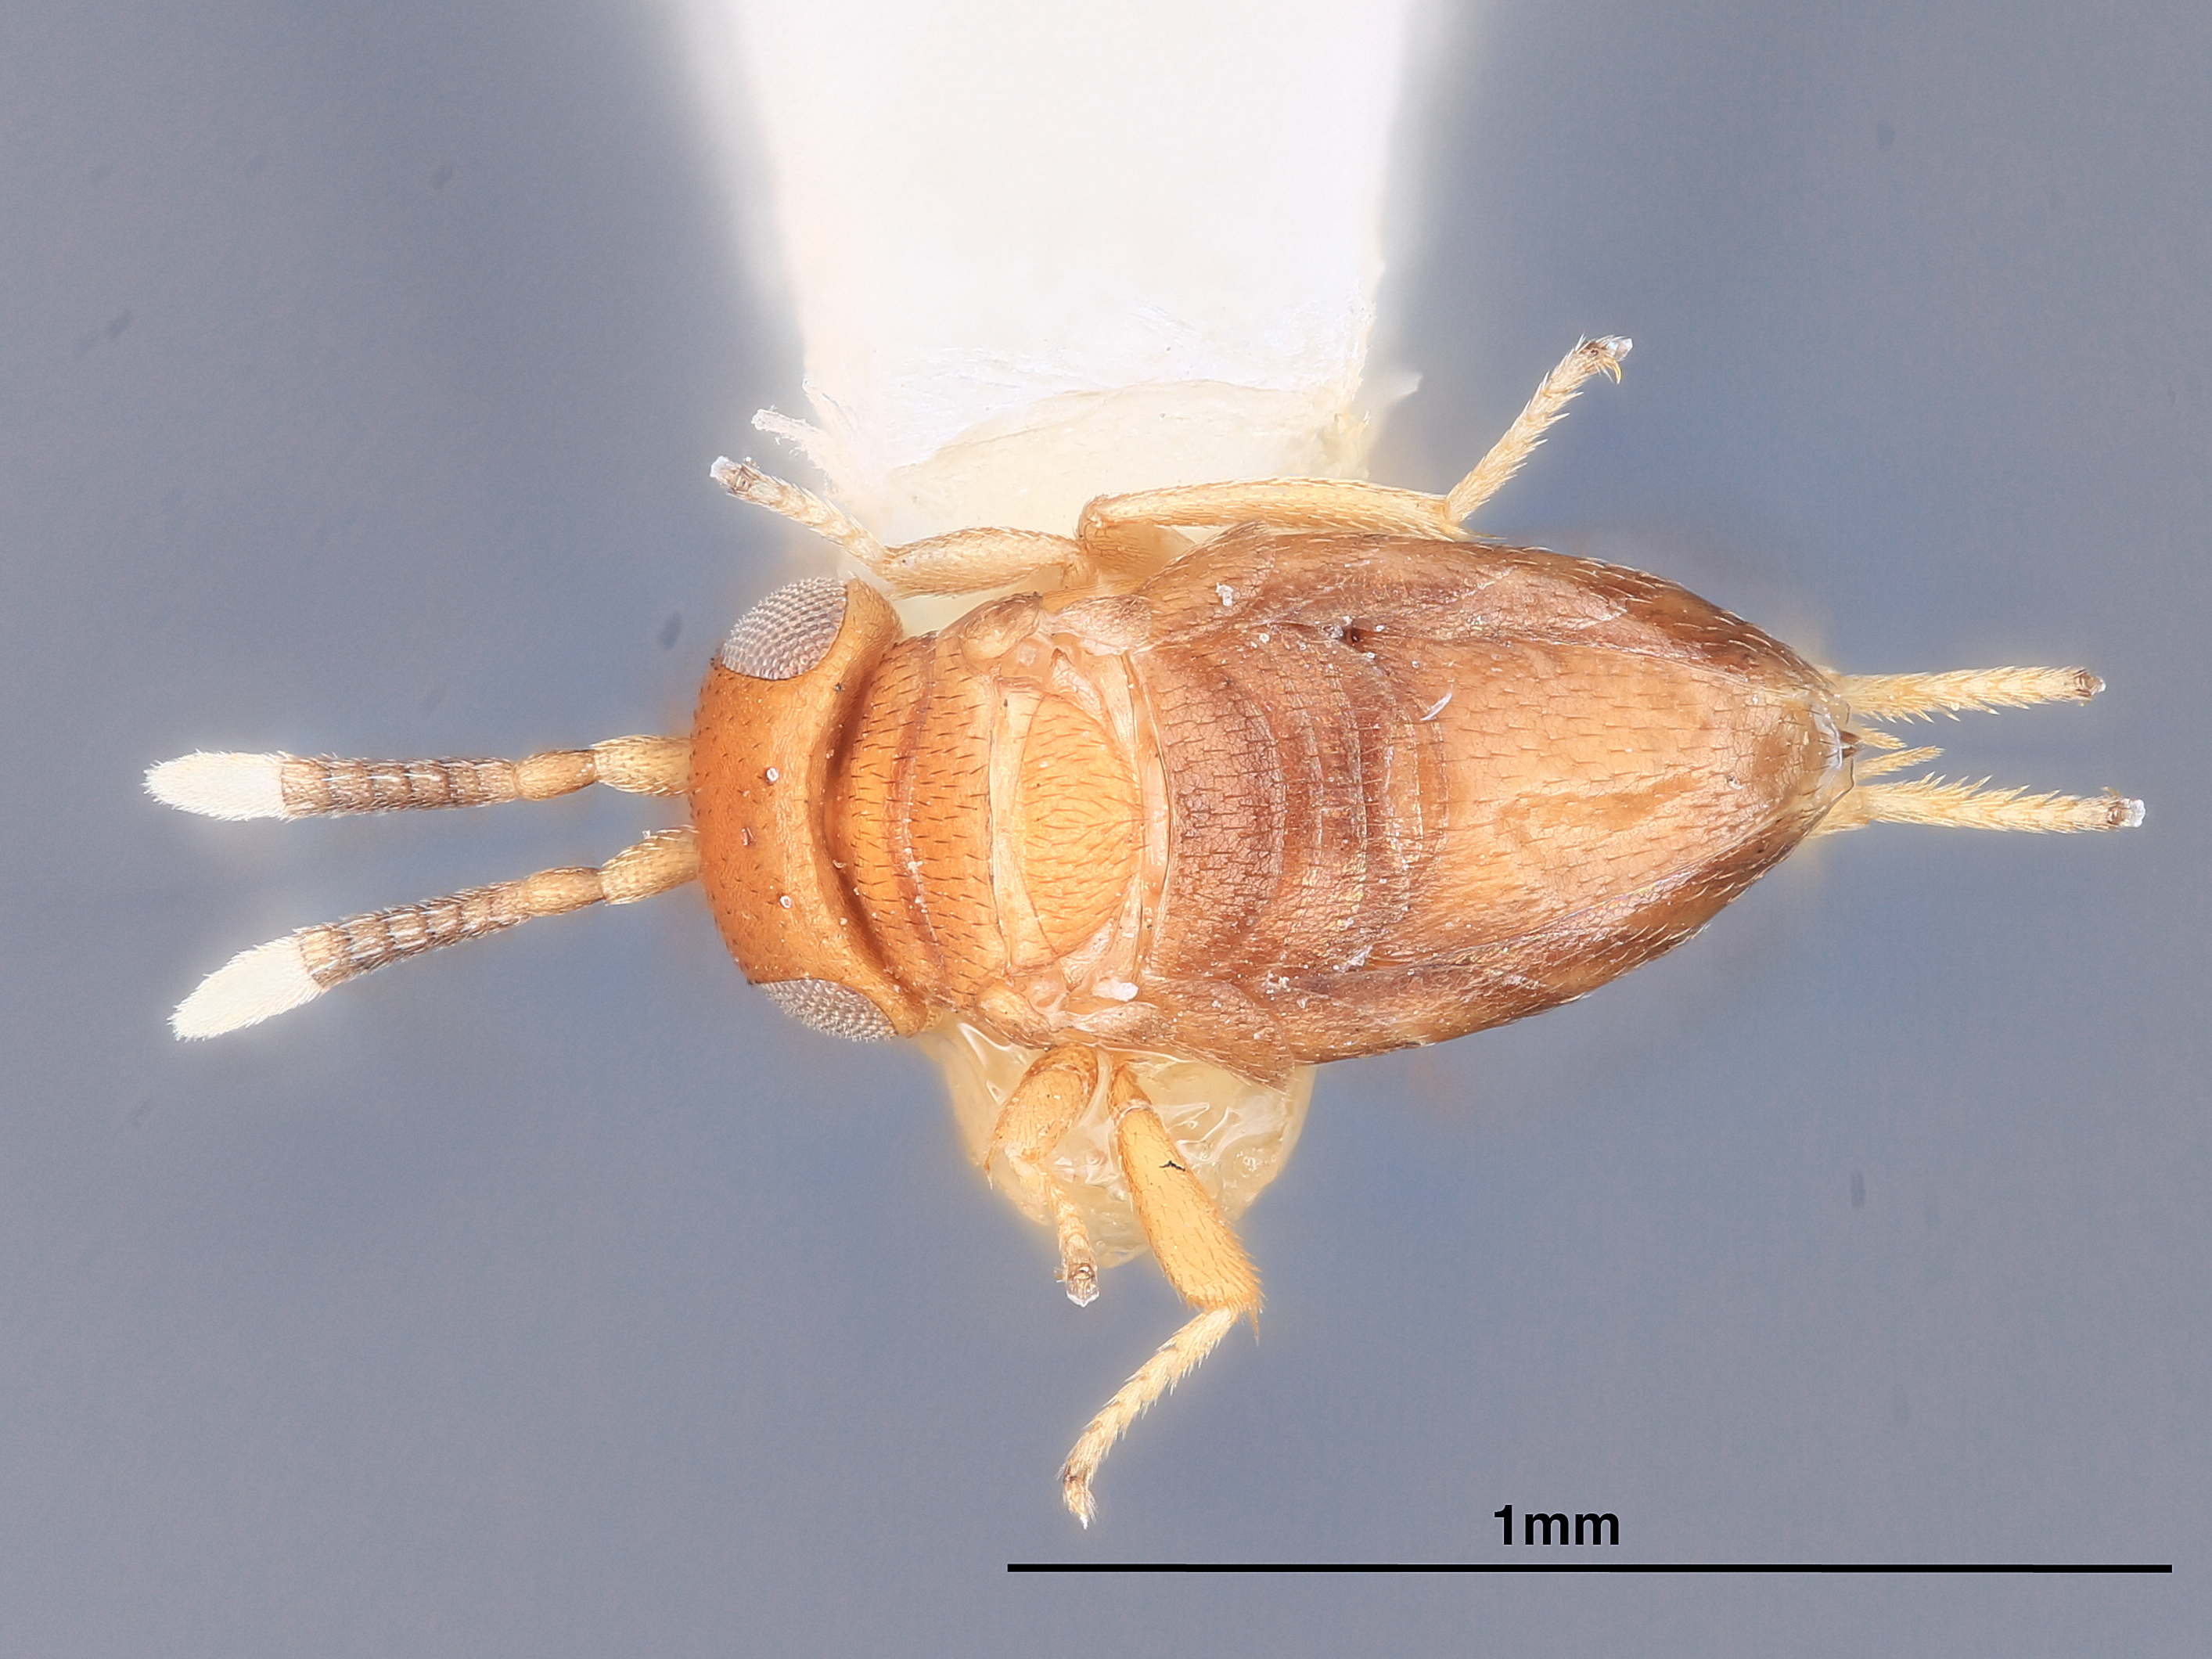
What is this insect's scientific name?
Dusmetia indica
